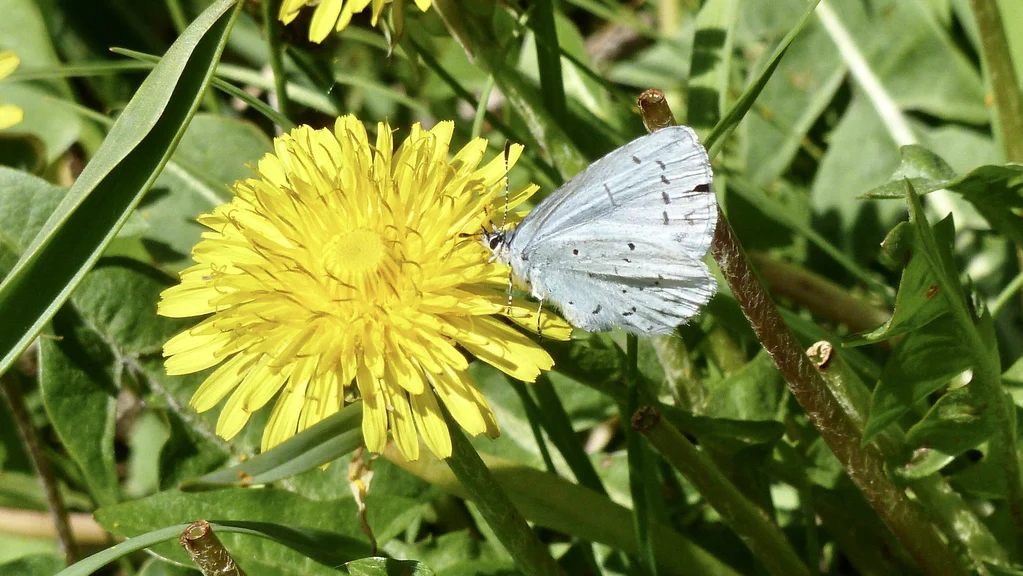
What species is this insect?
Celastrina argiolus
